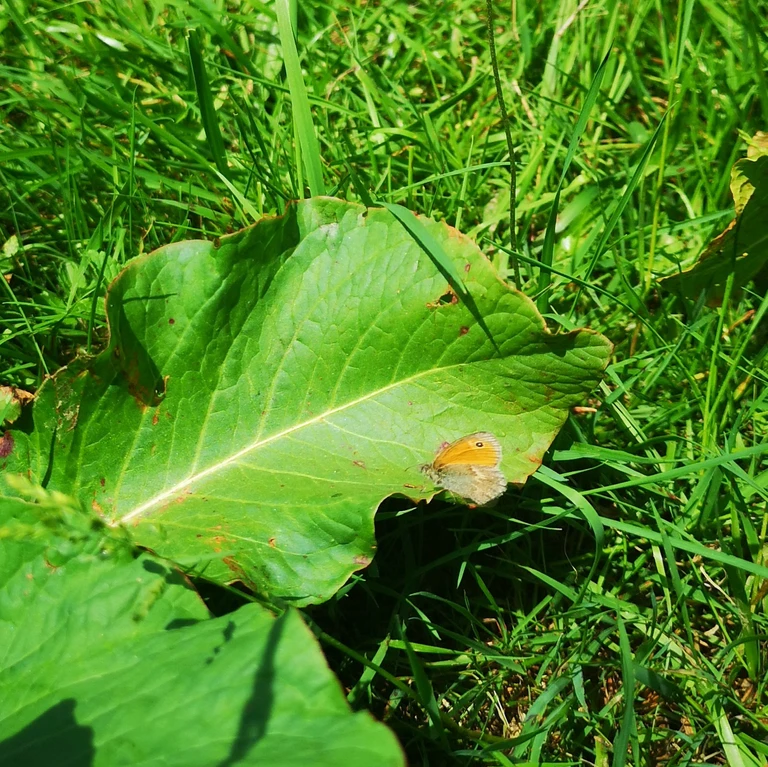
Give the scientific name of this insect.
Coenonympha pamphilus
